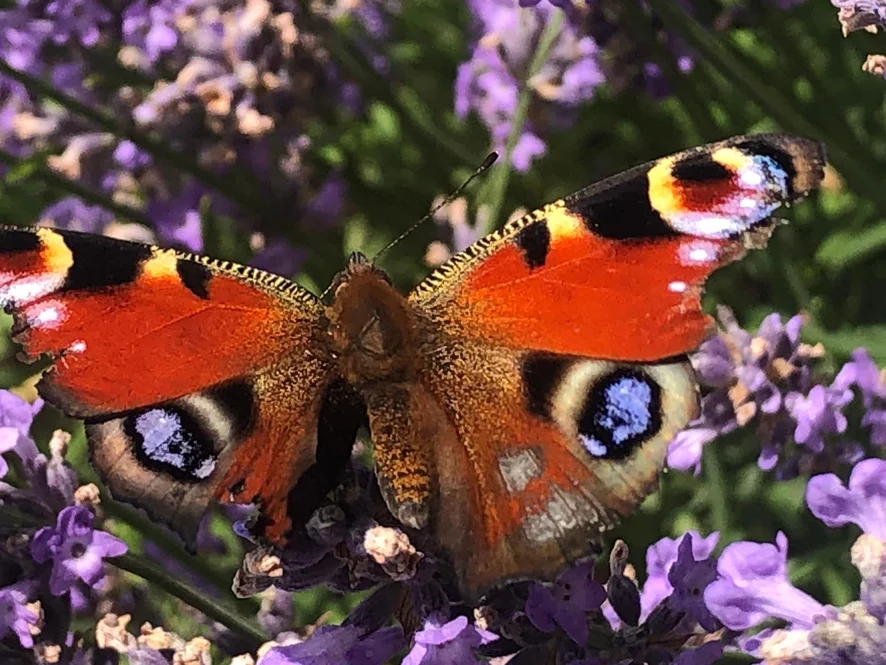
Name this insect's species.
Aglais io
